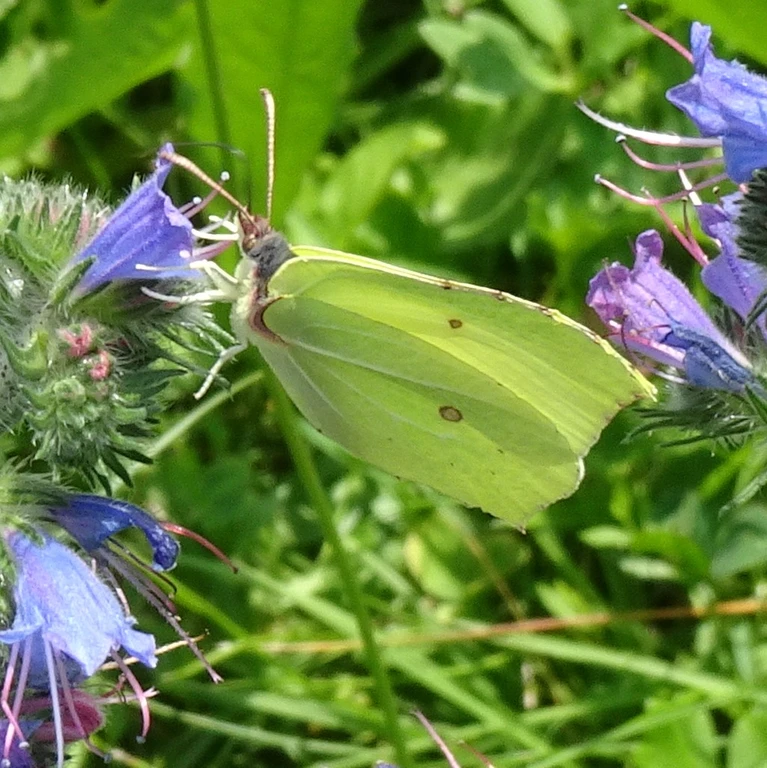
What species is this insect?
Gonepteryx rhamni
